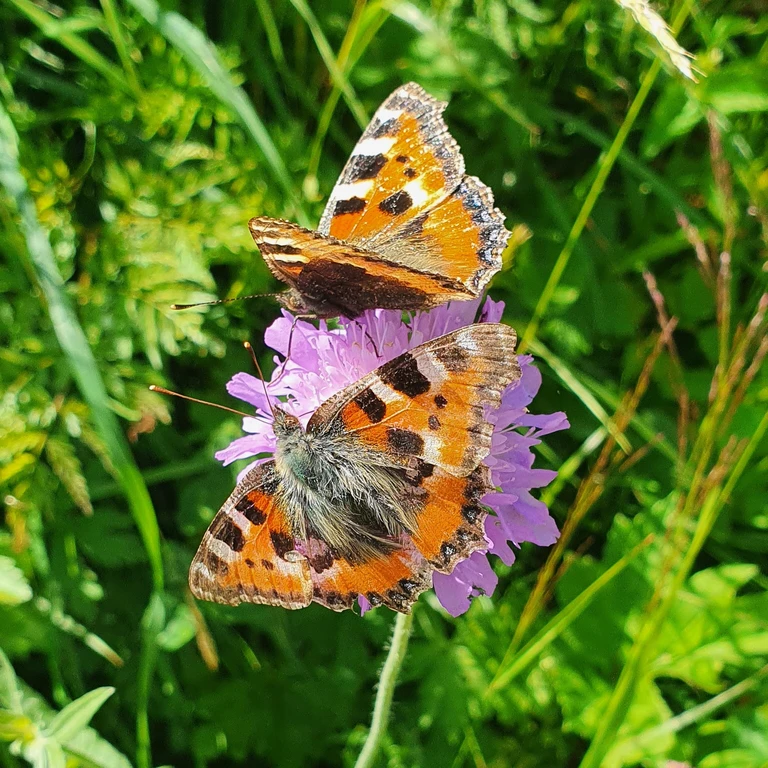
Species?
Aglais urticae
